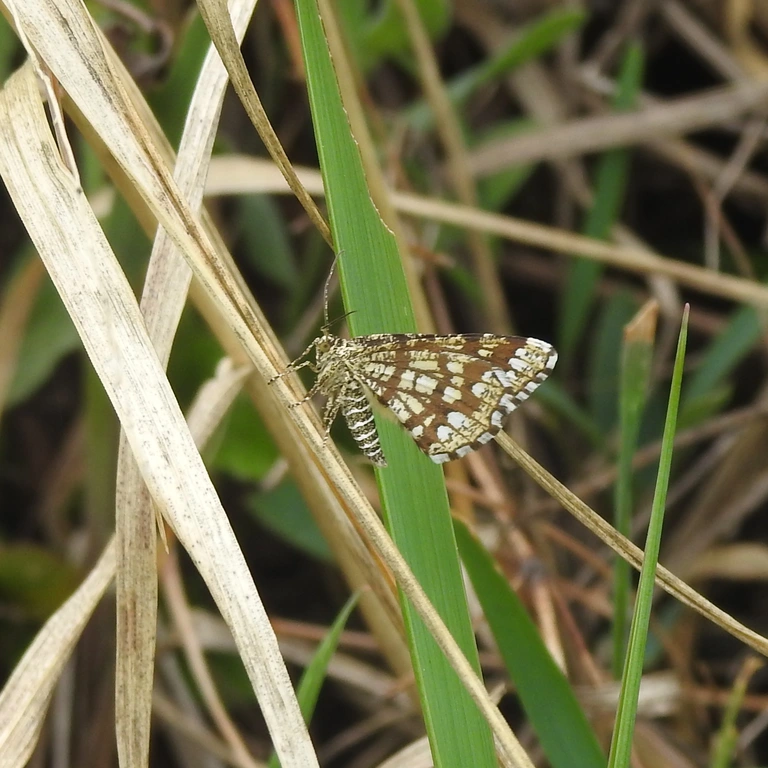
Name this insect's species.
Chiasmia clathrata
